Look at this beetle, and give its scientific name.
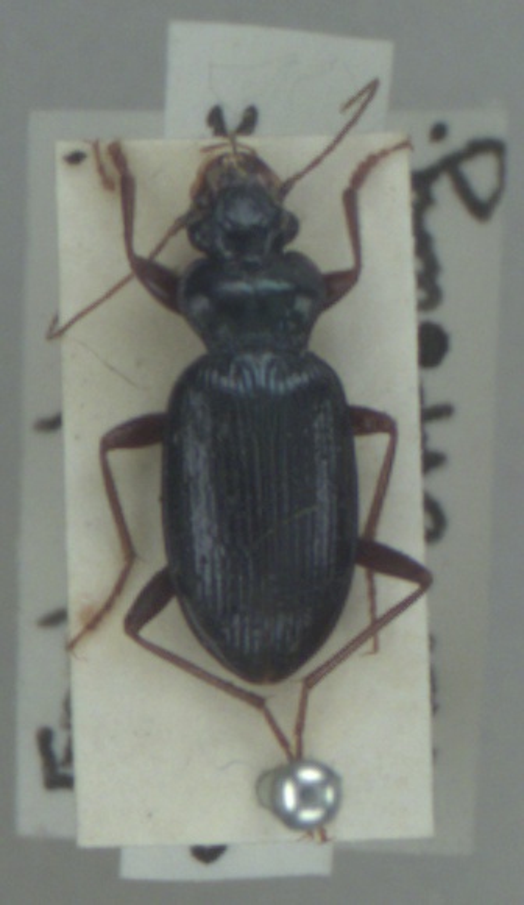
Leistus spinibarbis
